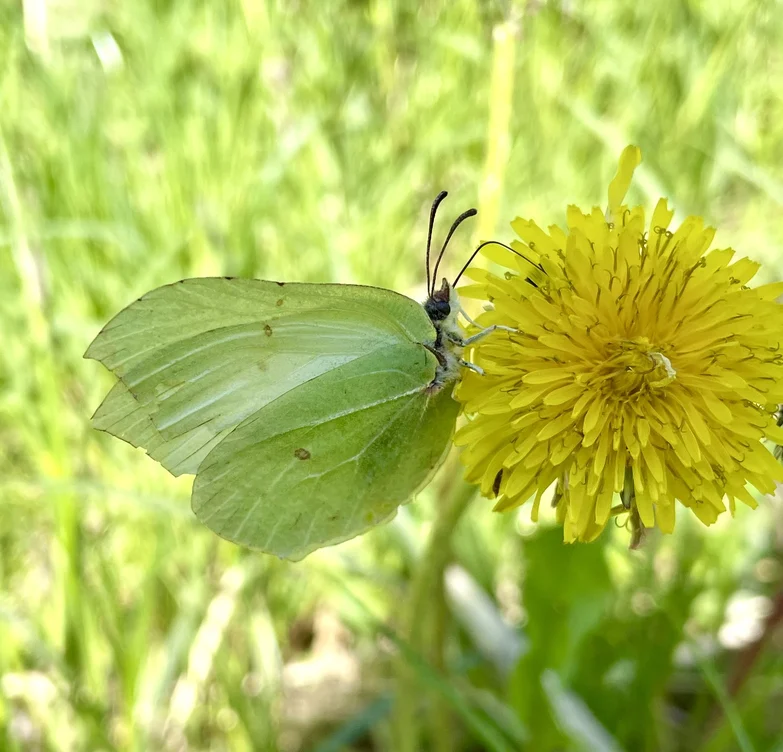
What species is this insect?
Gonepteryx rhamni
